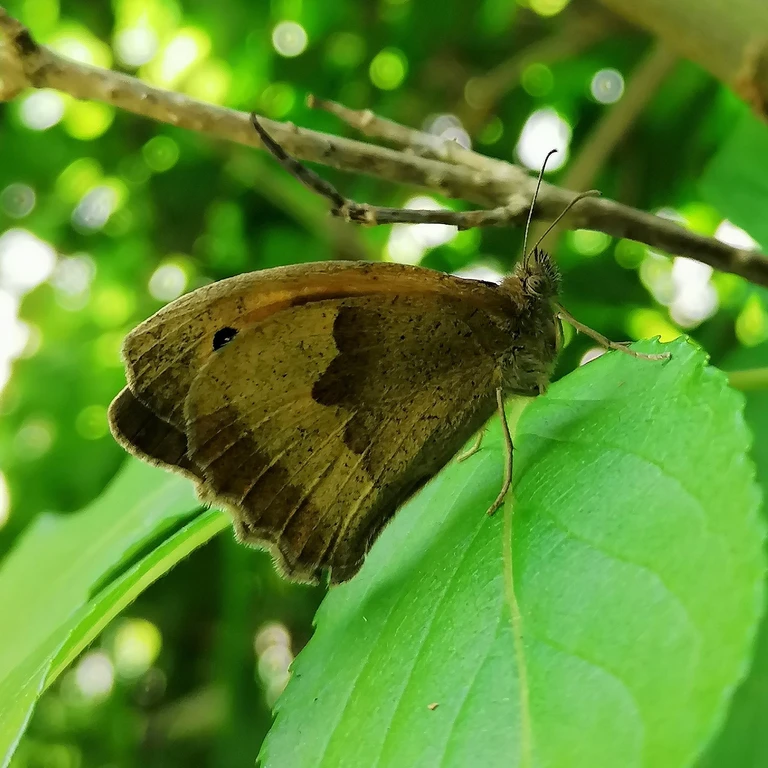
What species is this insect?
Maniola jurtina
